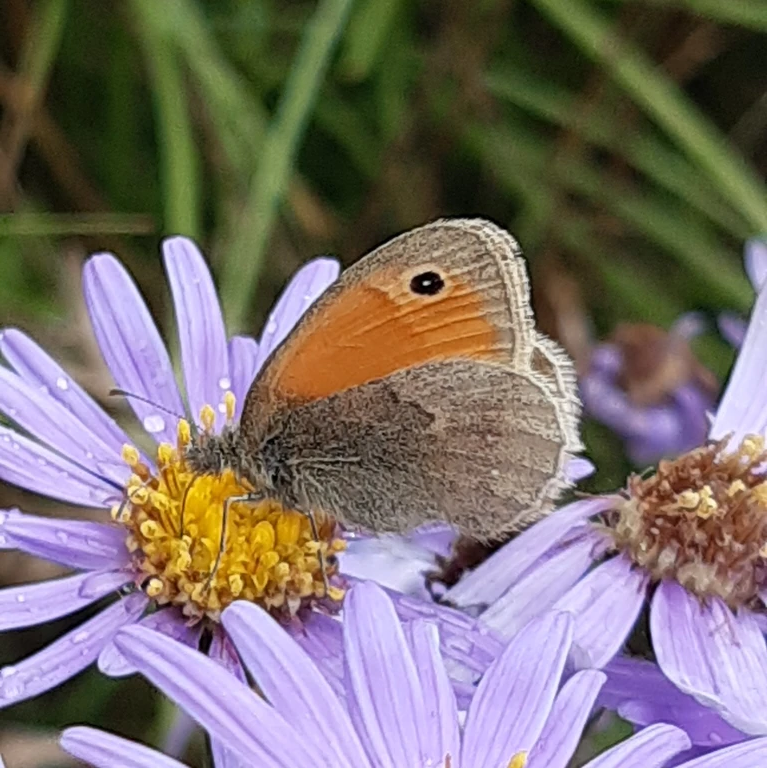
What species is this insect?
Coenonympha pamphilus
